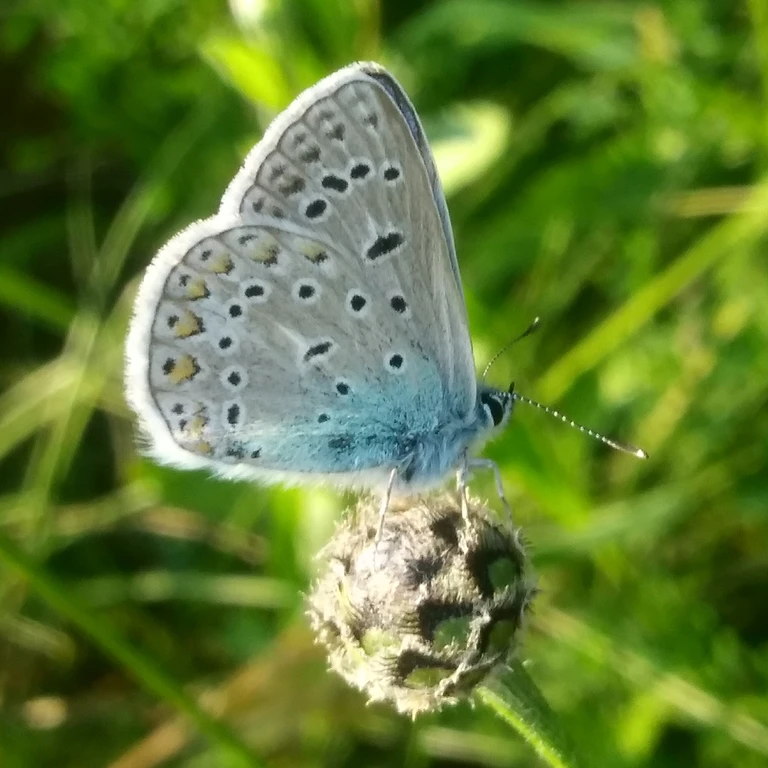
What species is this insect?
Polyommatus icarus
